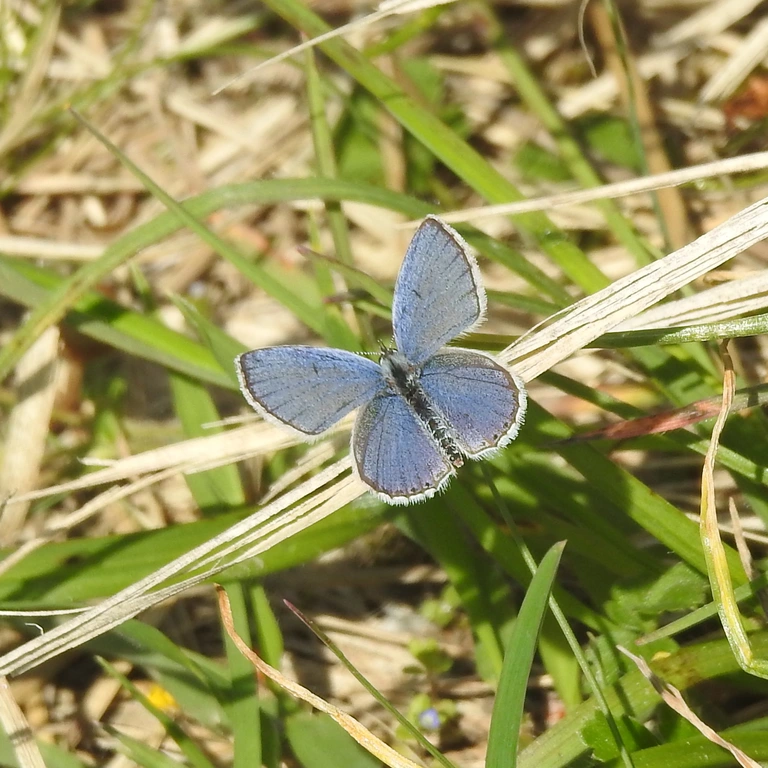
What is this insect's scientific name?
Cupido argiades (also Elkalyce argiades)
